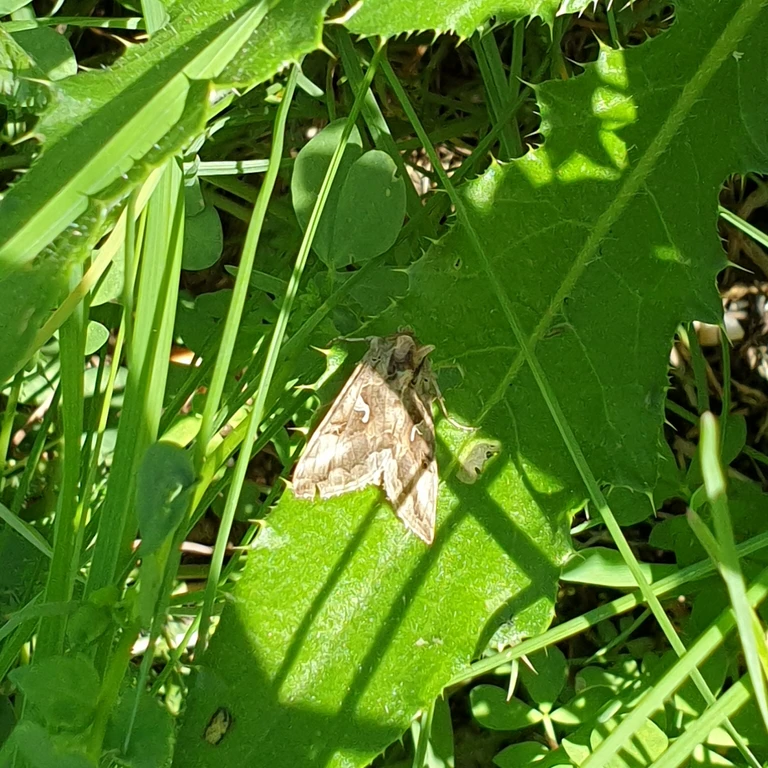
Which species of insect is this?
Autographa gamma
